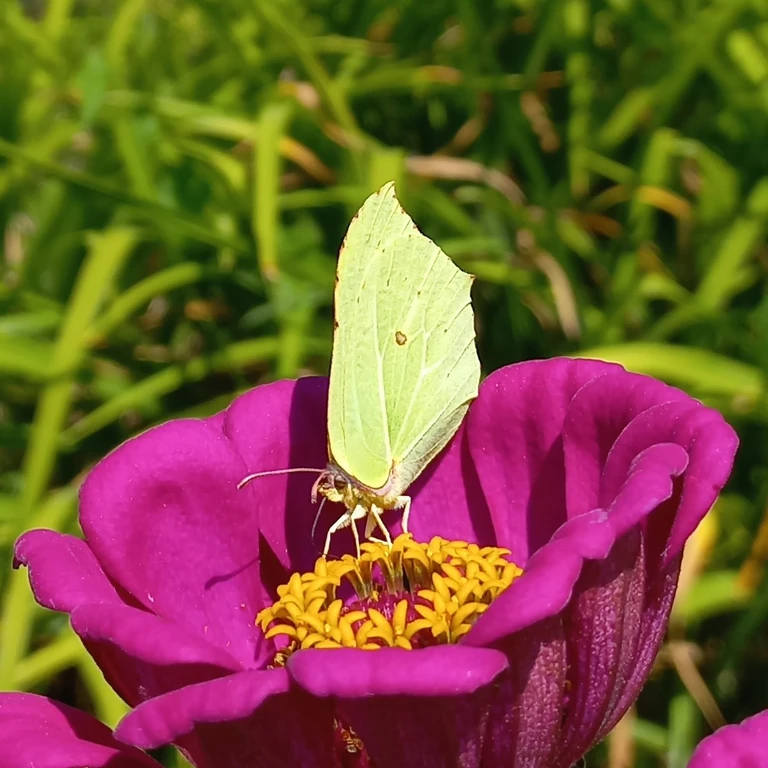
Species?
Gonepteryx rhamni
